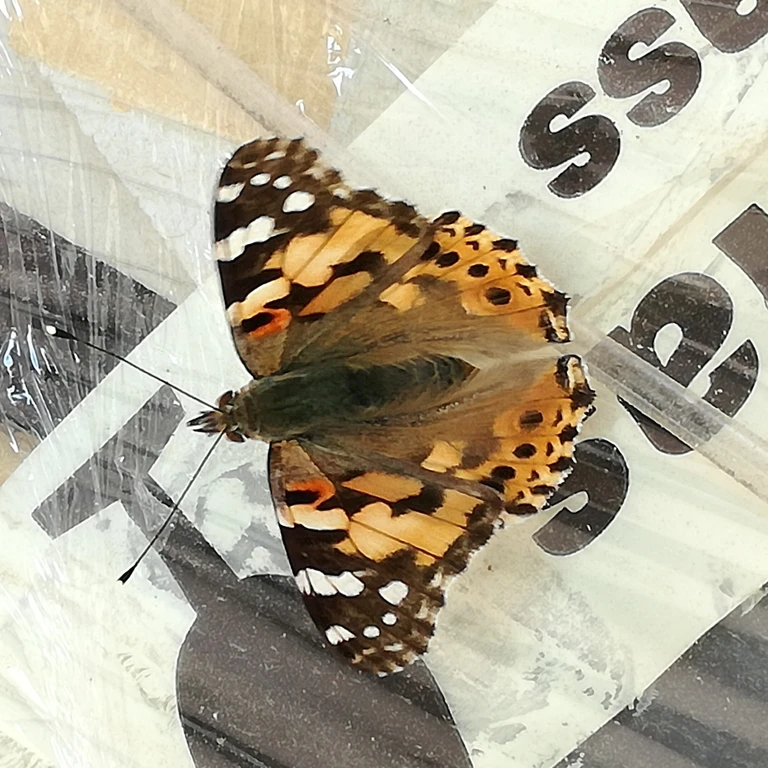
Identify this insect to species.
Vanessa cardui
